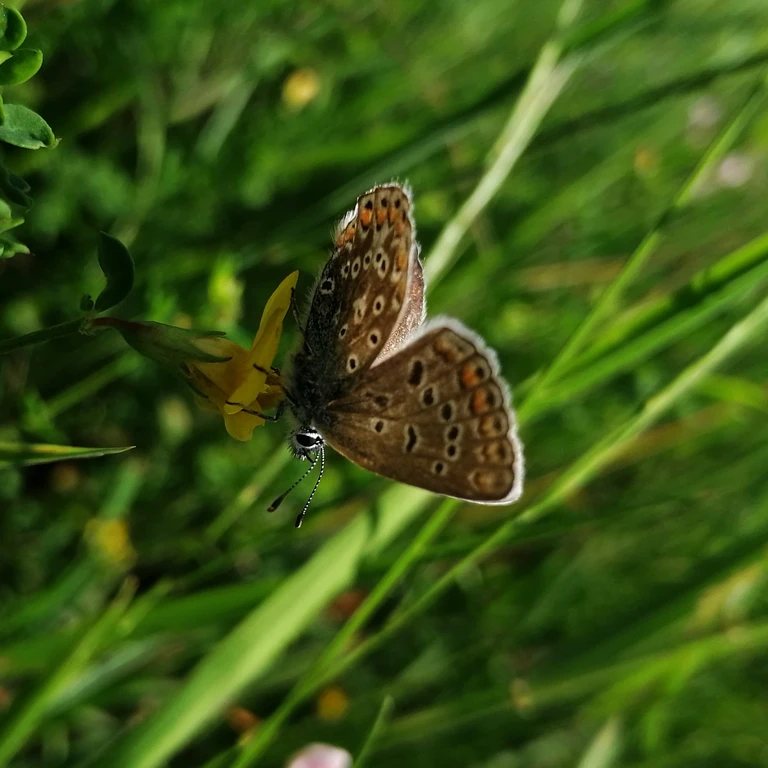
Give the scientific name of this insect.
Polyommatus icarus
